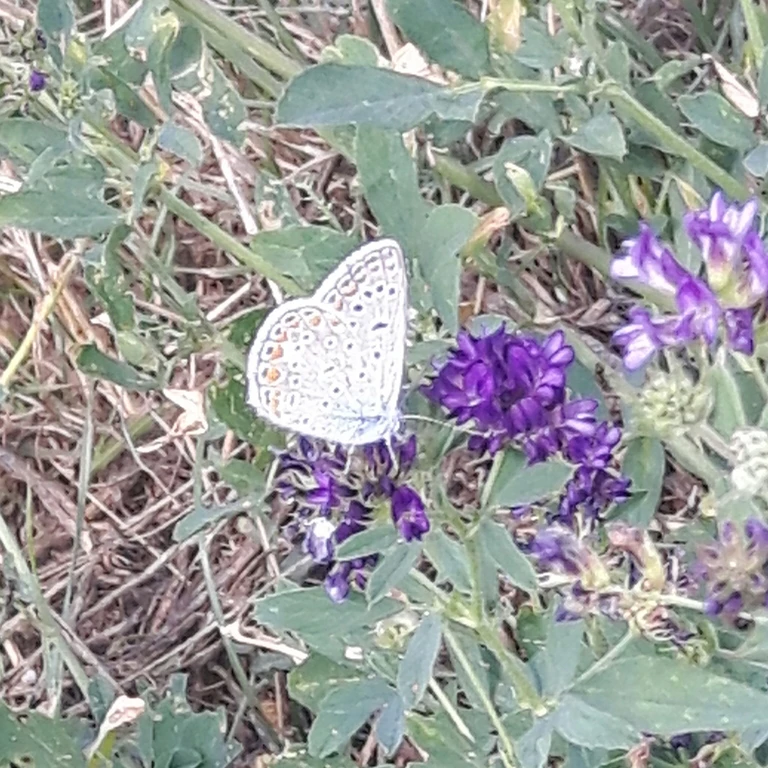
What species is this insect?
Polyommatus icarus
